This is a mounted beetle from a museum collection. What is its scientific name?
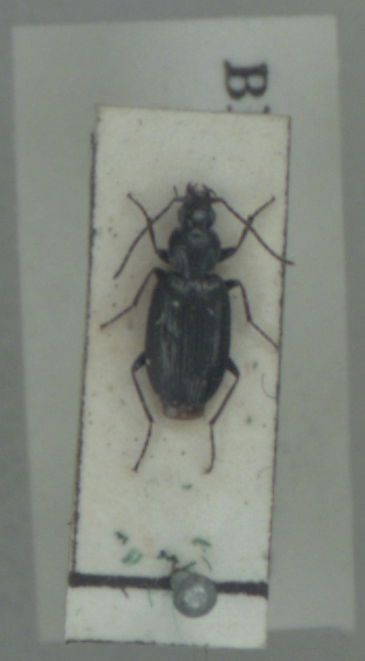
Agonum gracile
